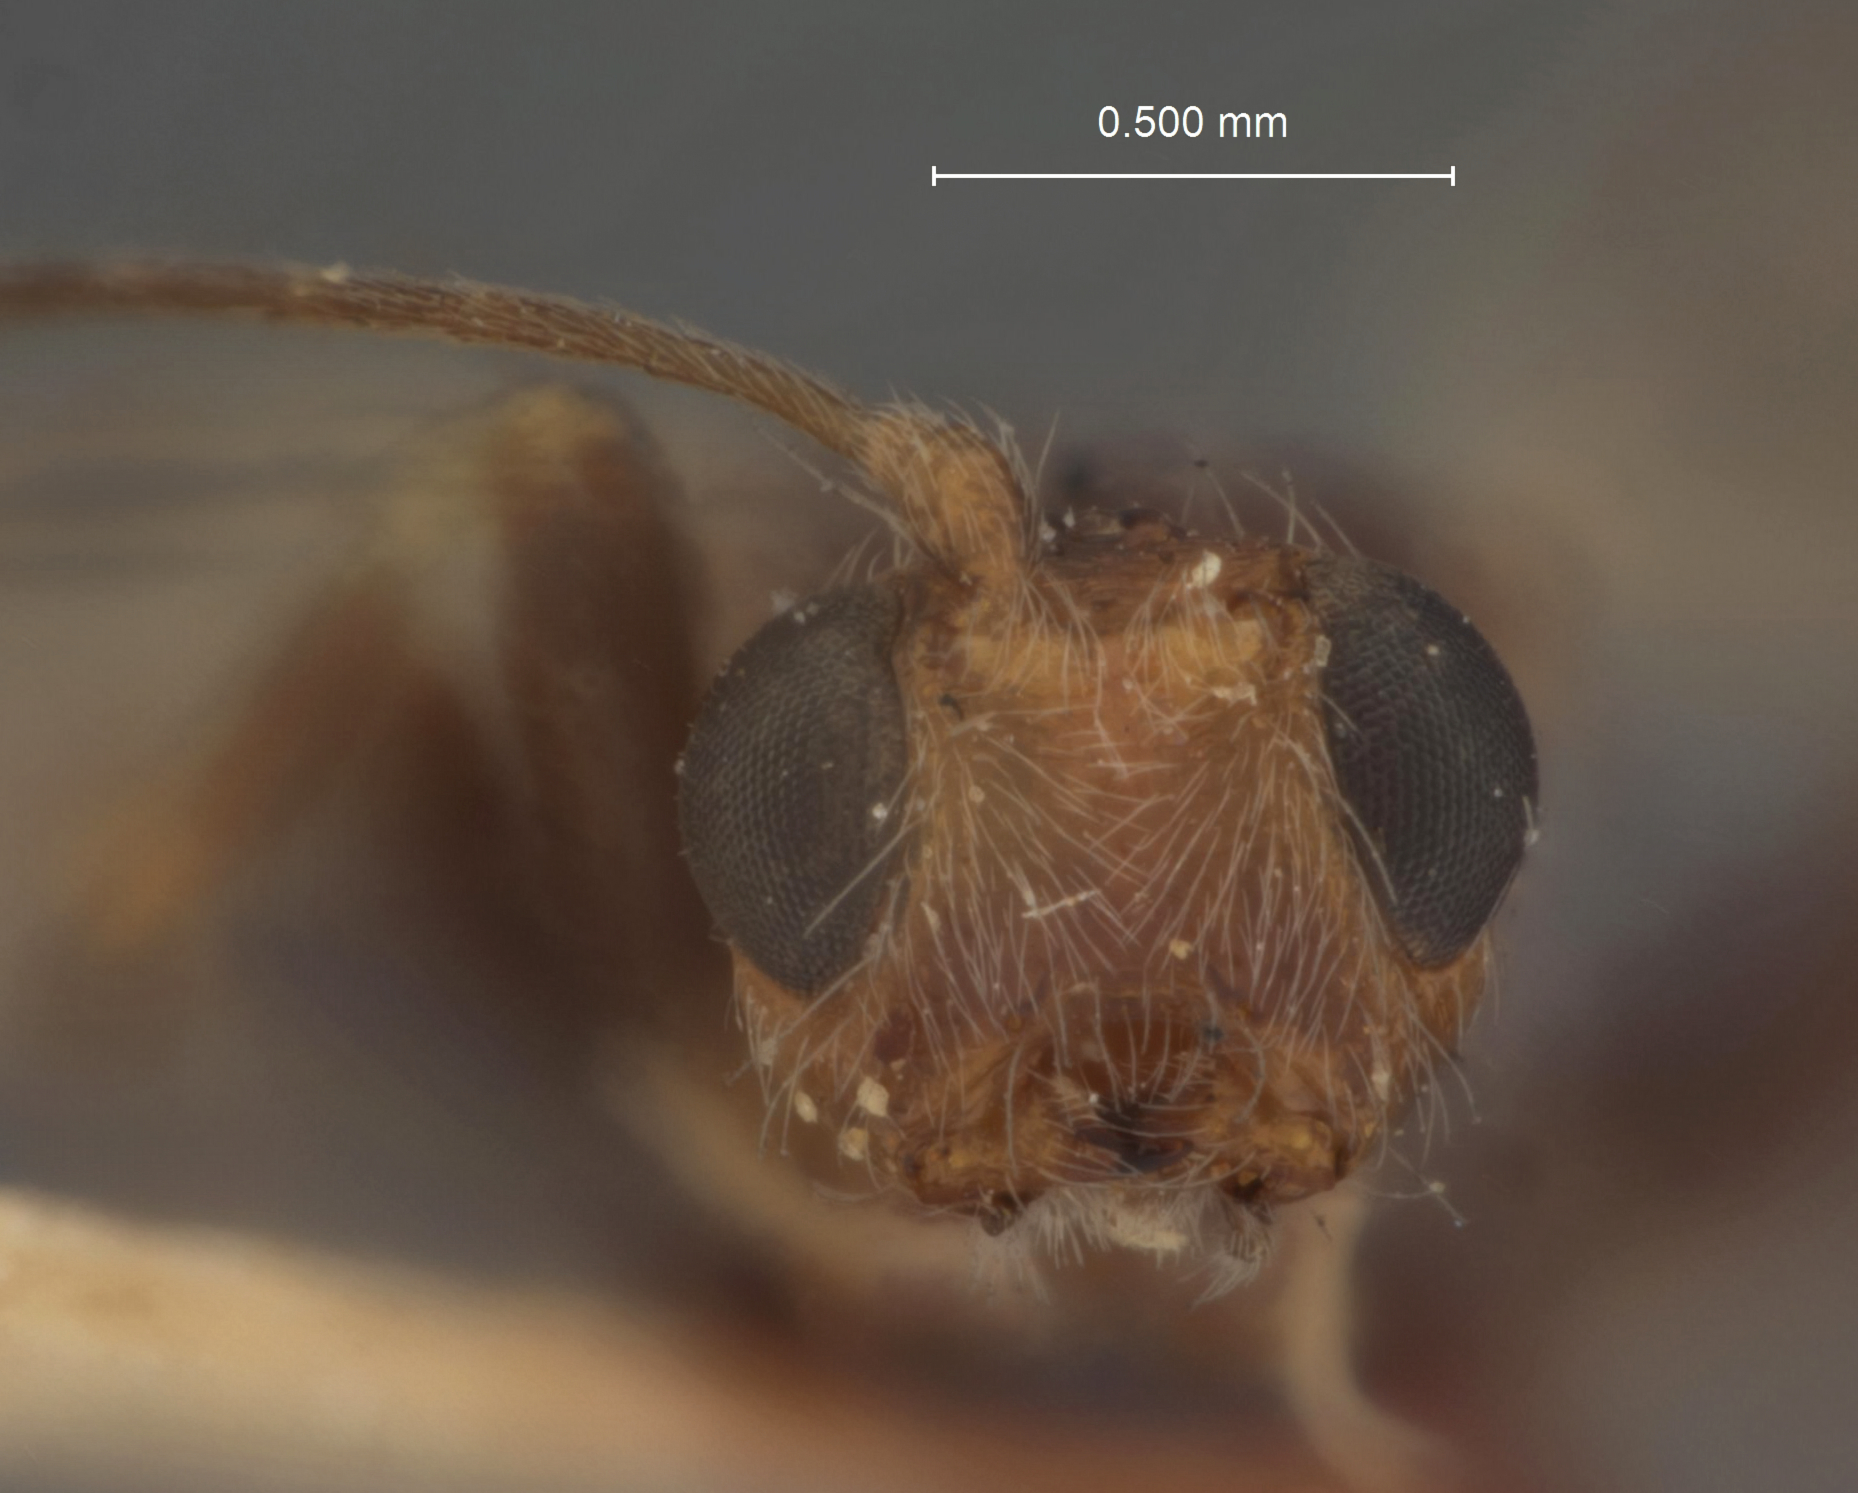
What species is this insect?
Spathius lissus
